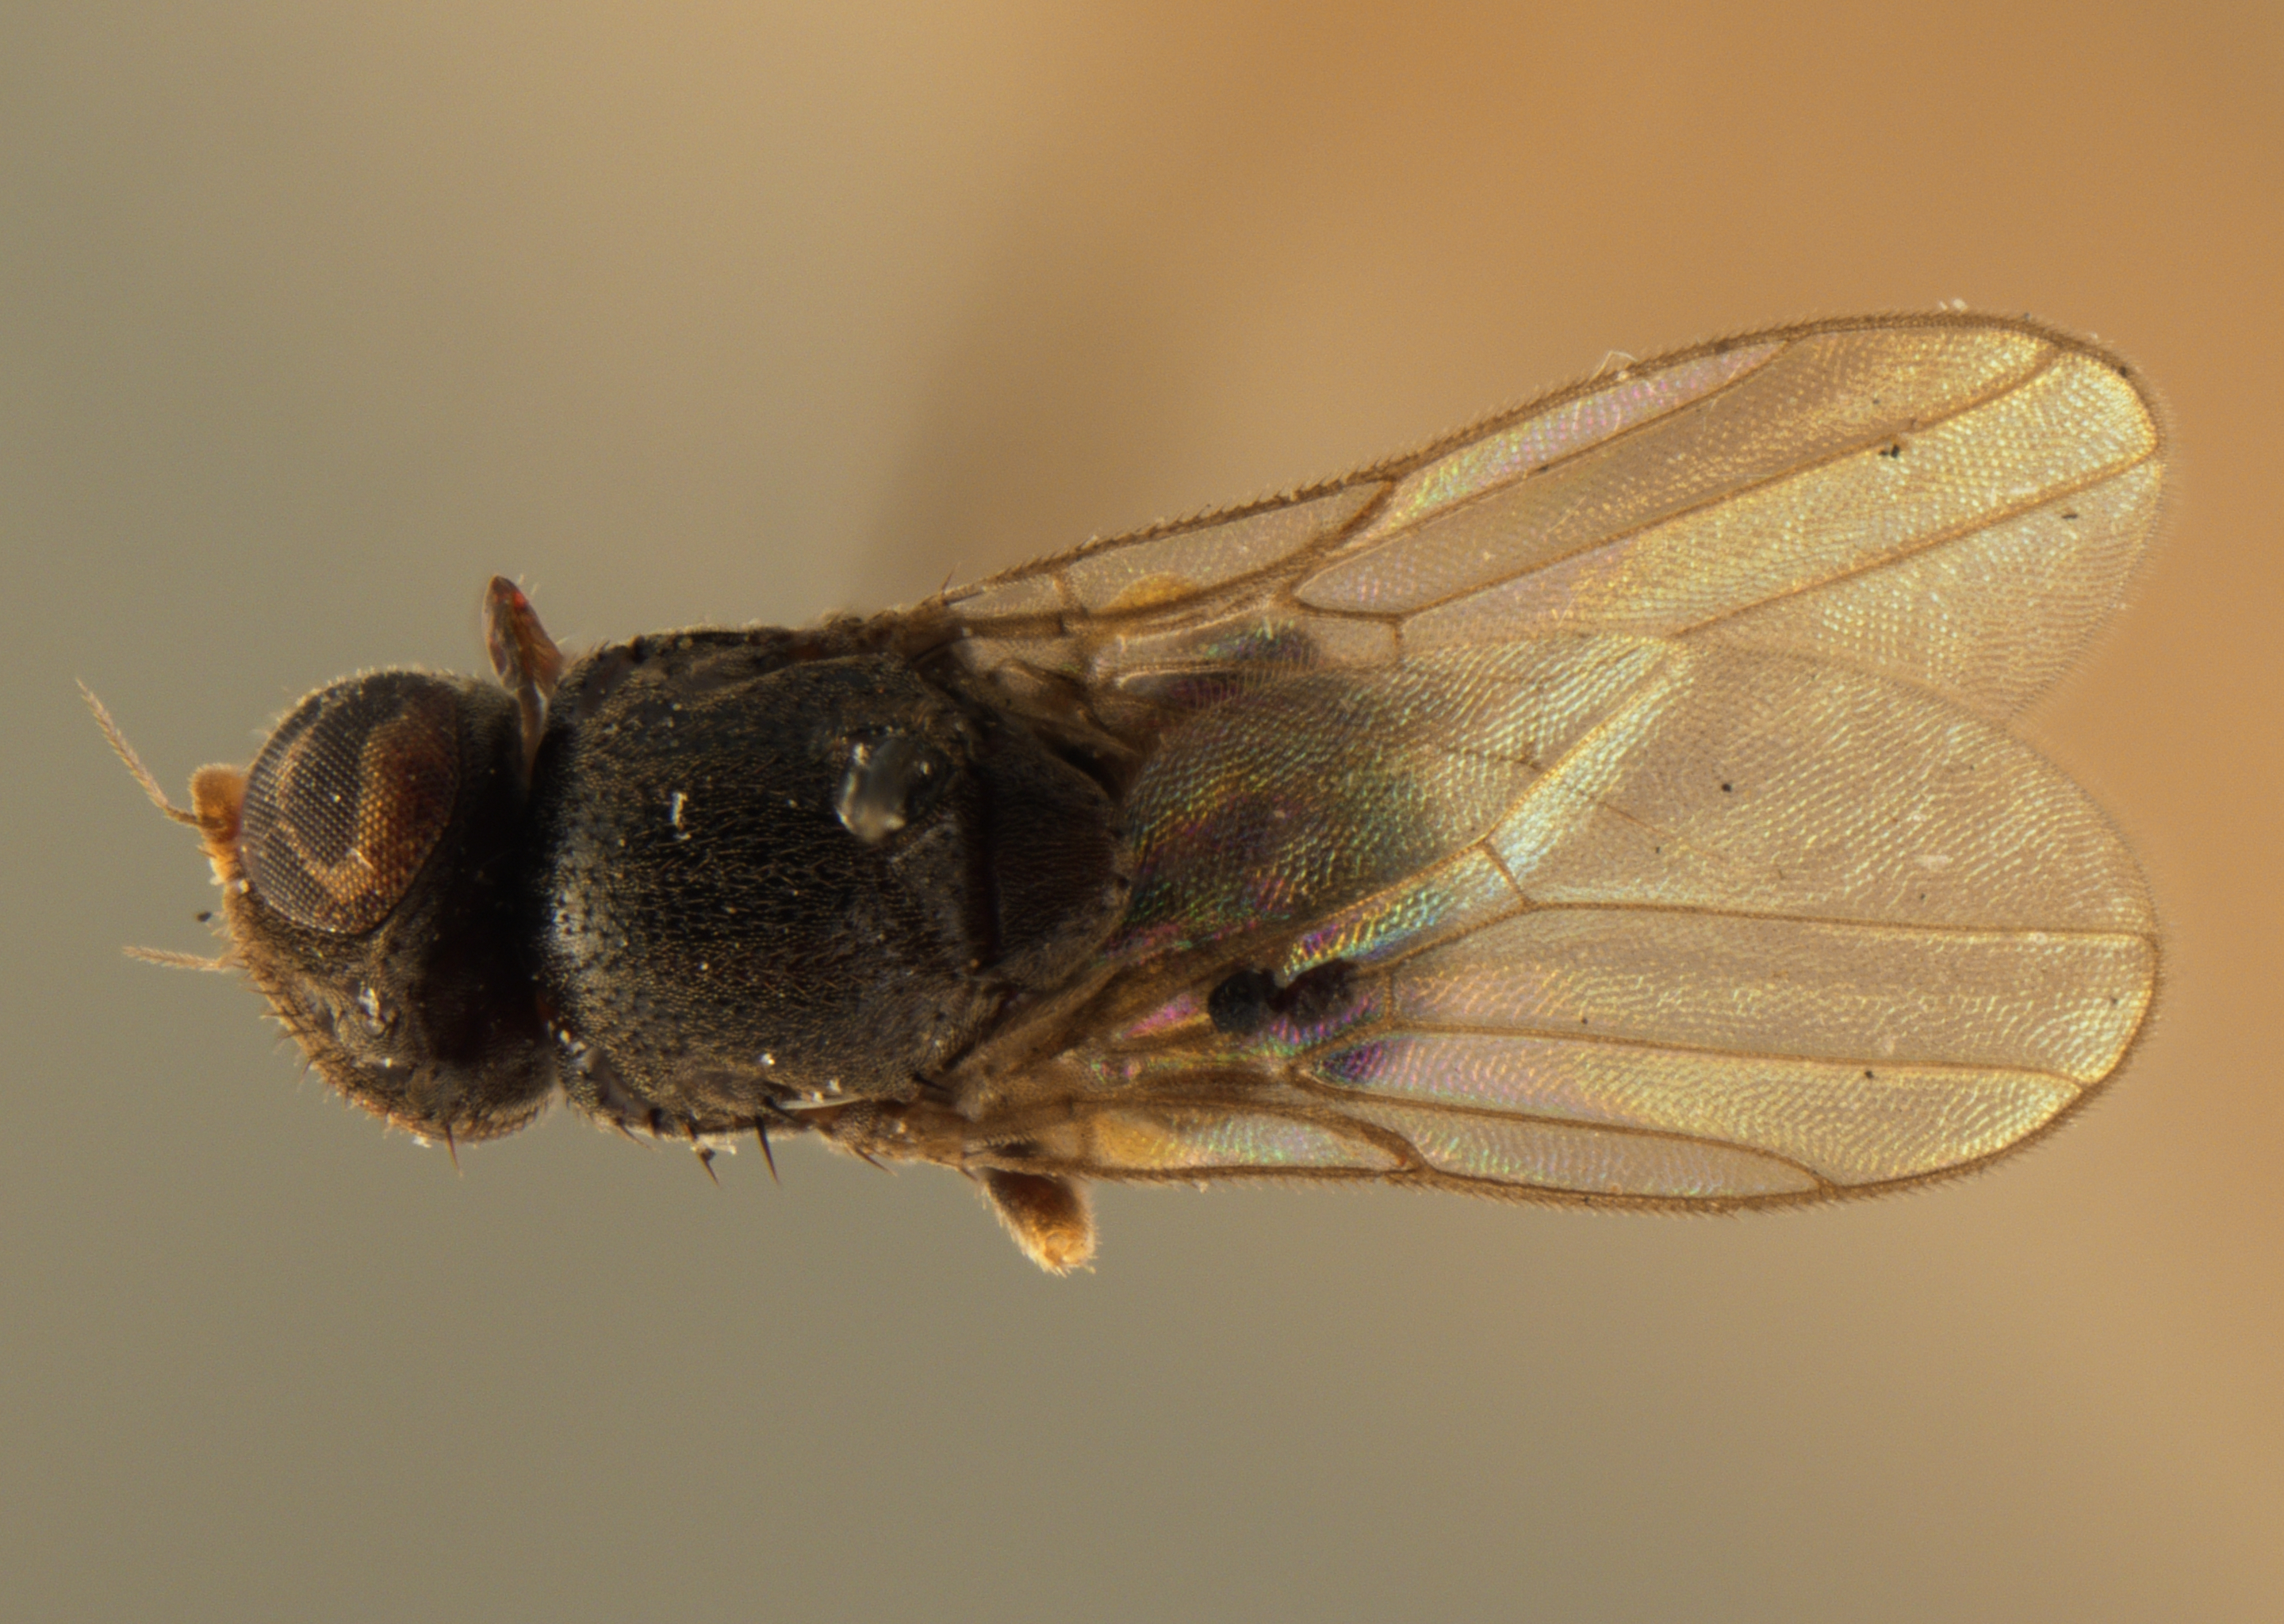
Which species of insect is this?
Siphonella aequa
